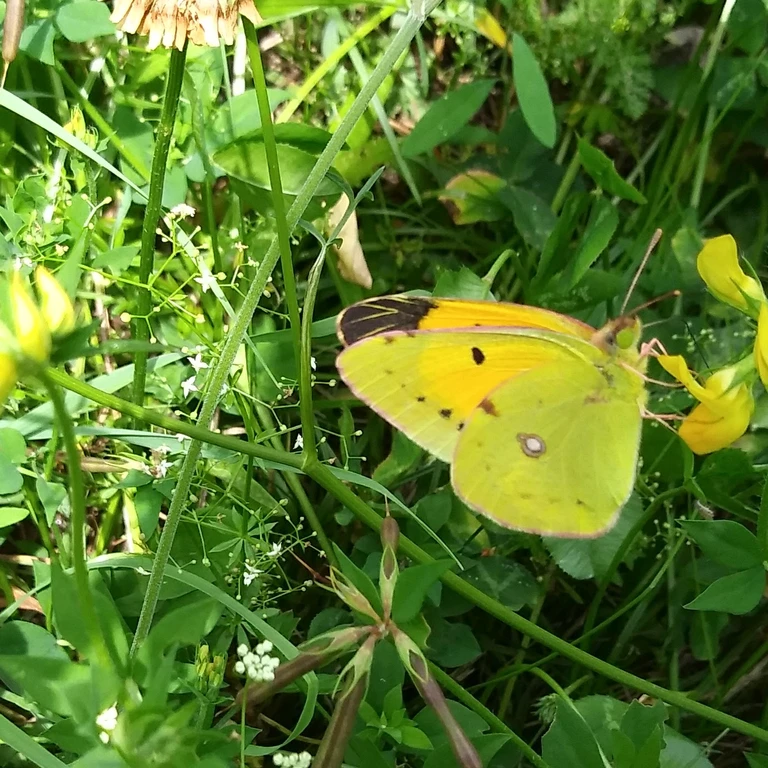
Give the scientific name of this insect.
Colias croceus
